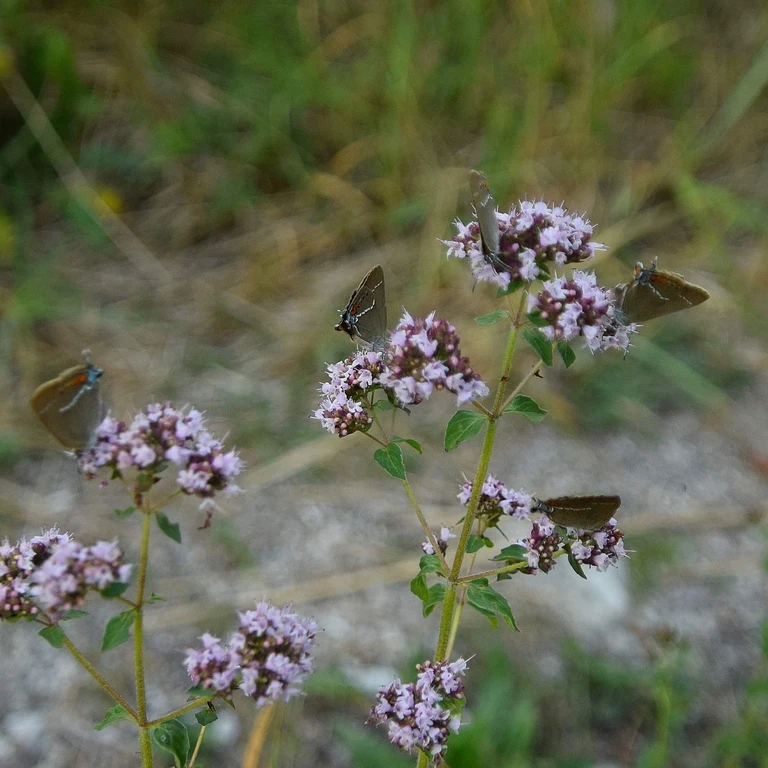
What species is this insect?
Satyrium spini (also Tuttiola spini)
